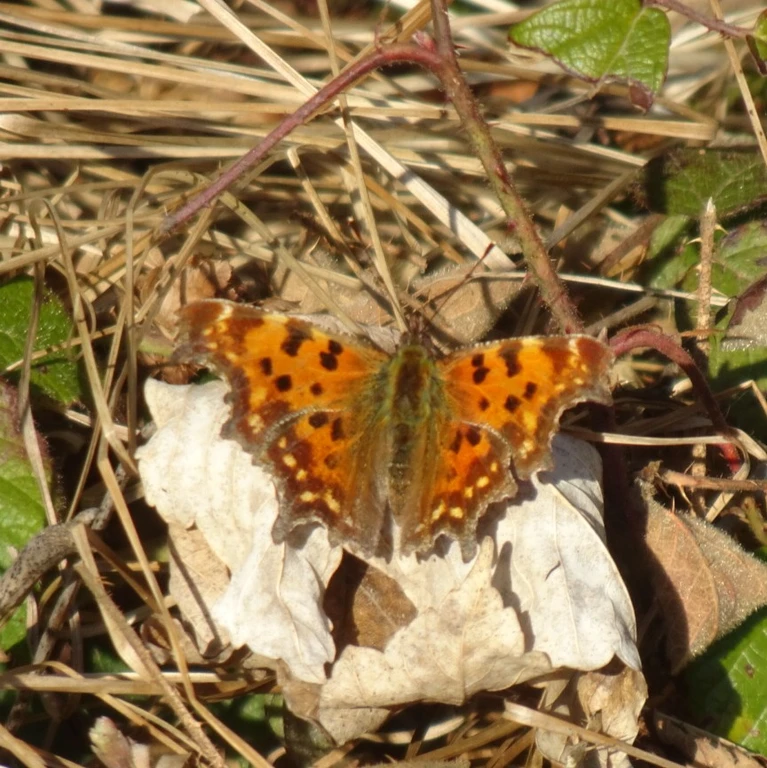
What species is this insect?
Polygonia c-album
